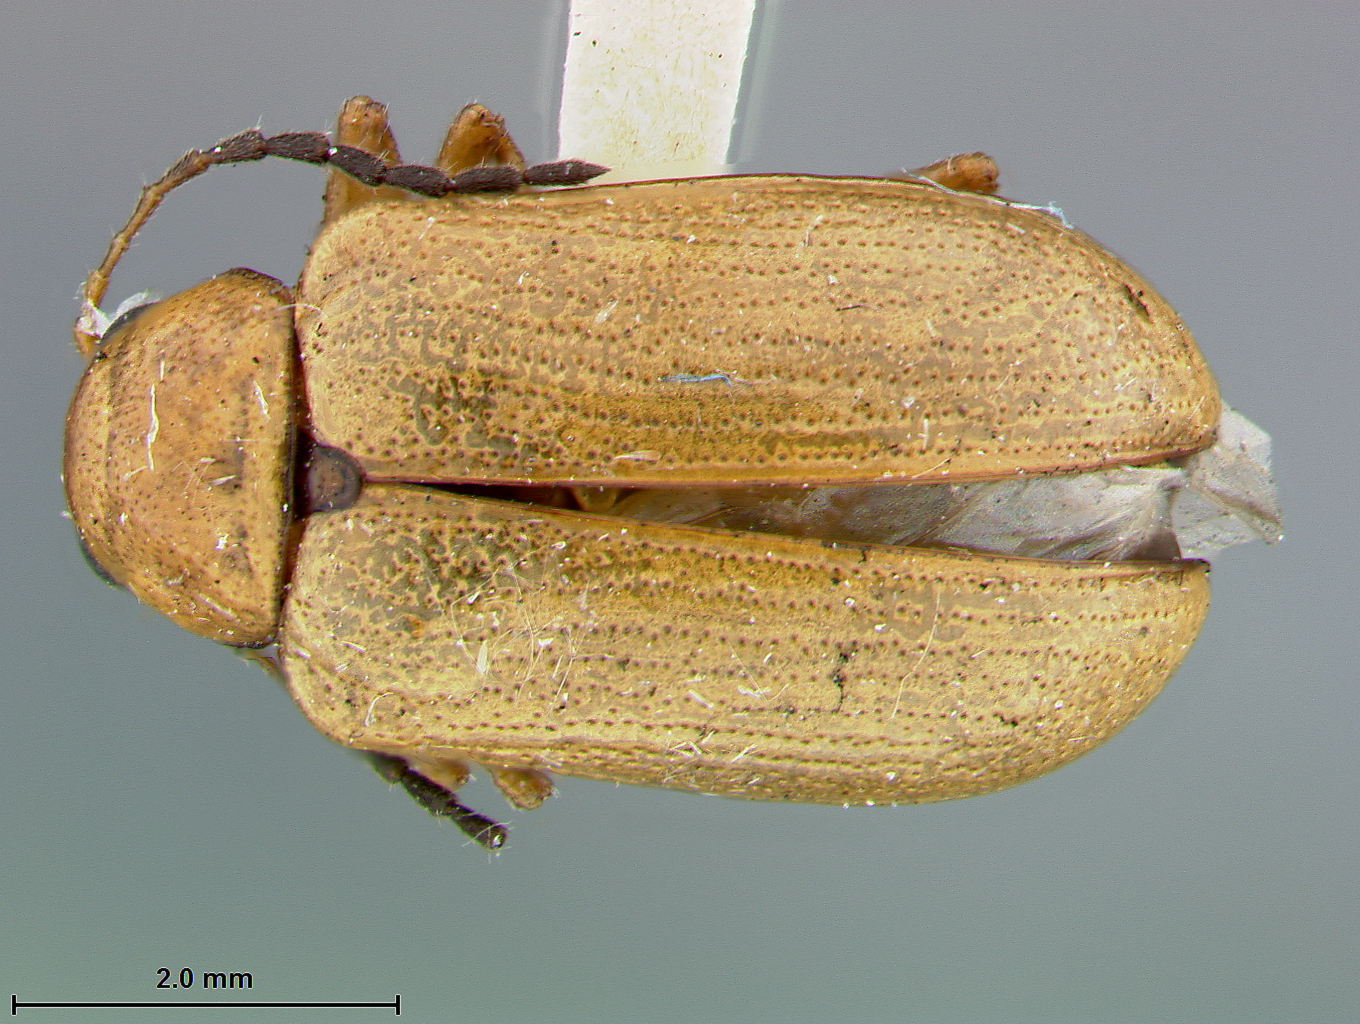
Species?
Metachroma angusticolle
